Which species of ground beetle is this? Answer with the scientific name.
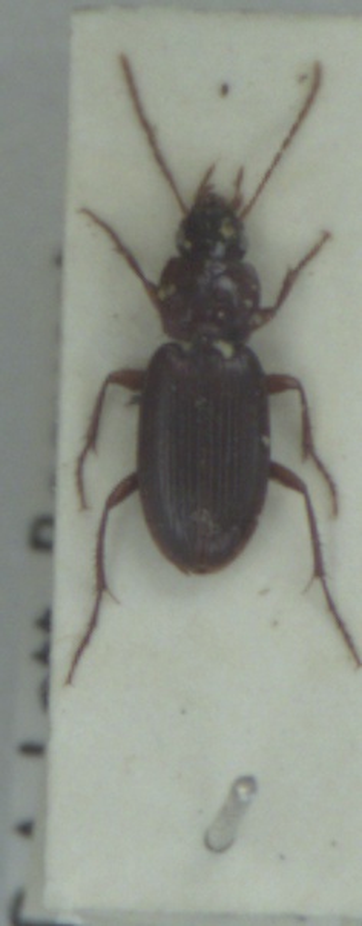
Platyderus depressus
